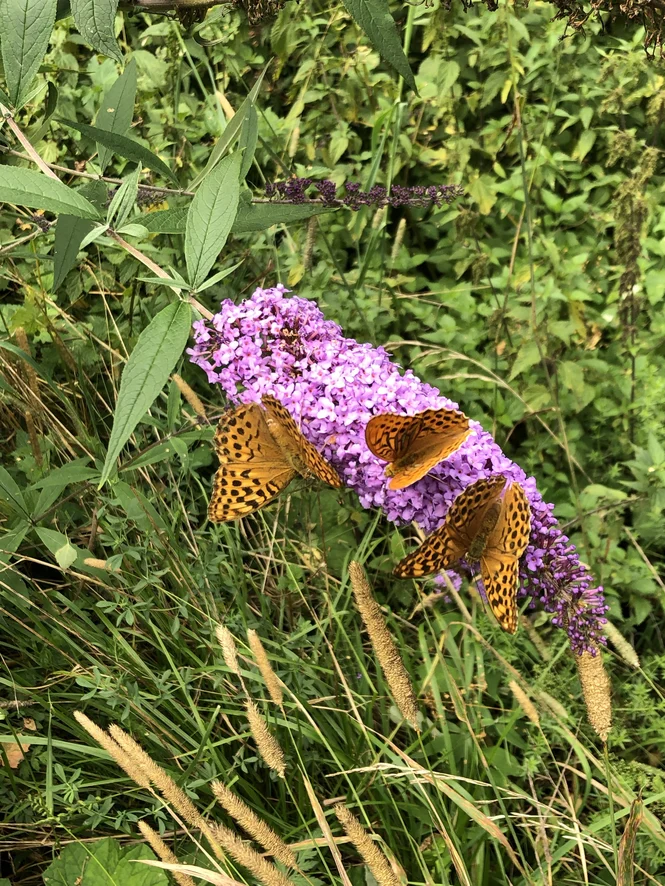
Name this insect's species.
Argynnis paphia
